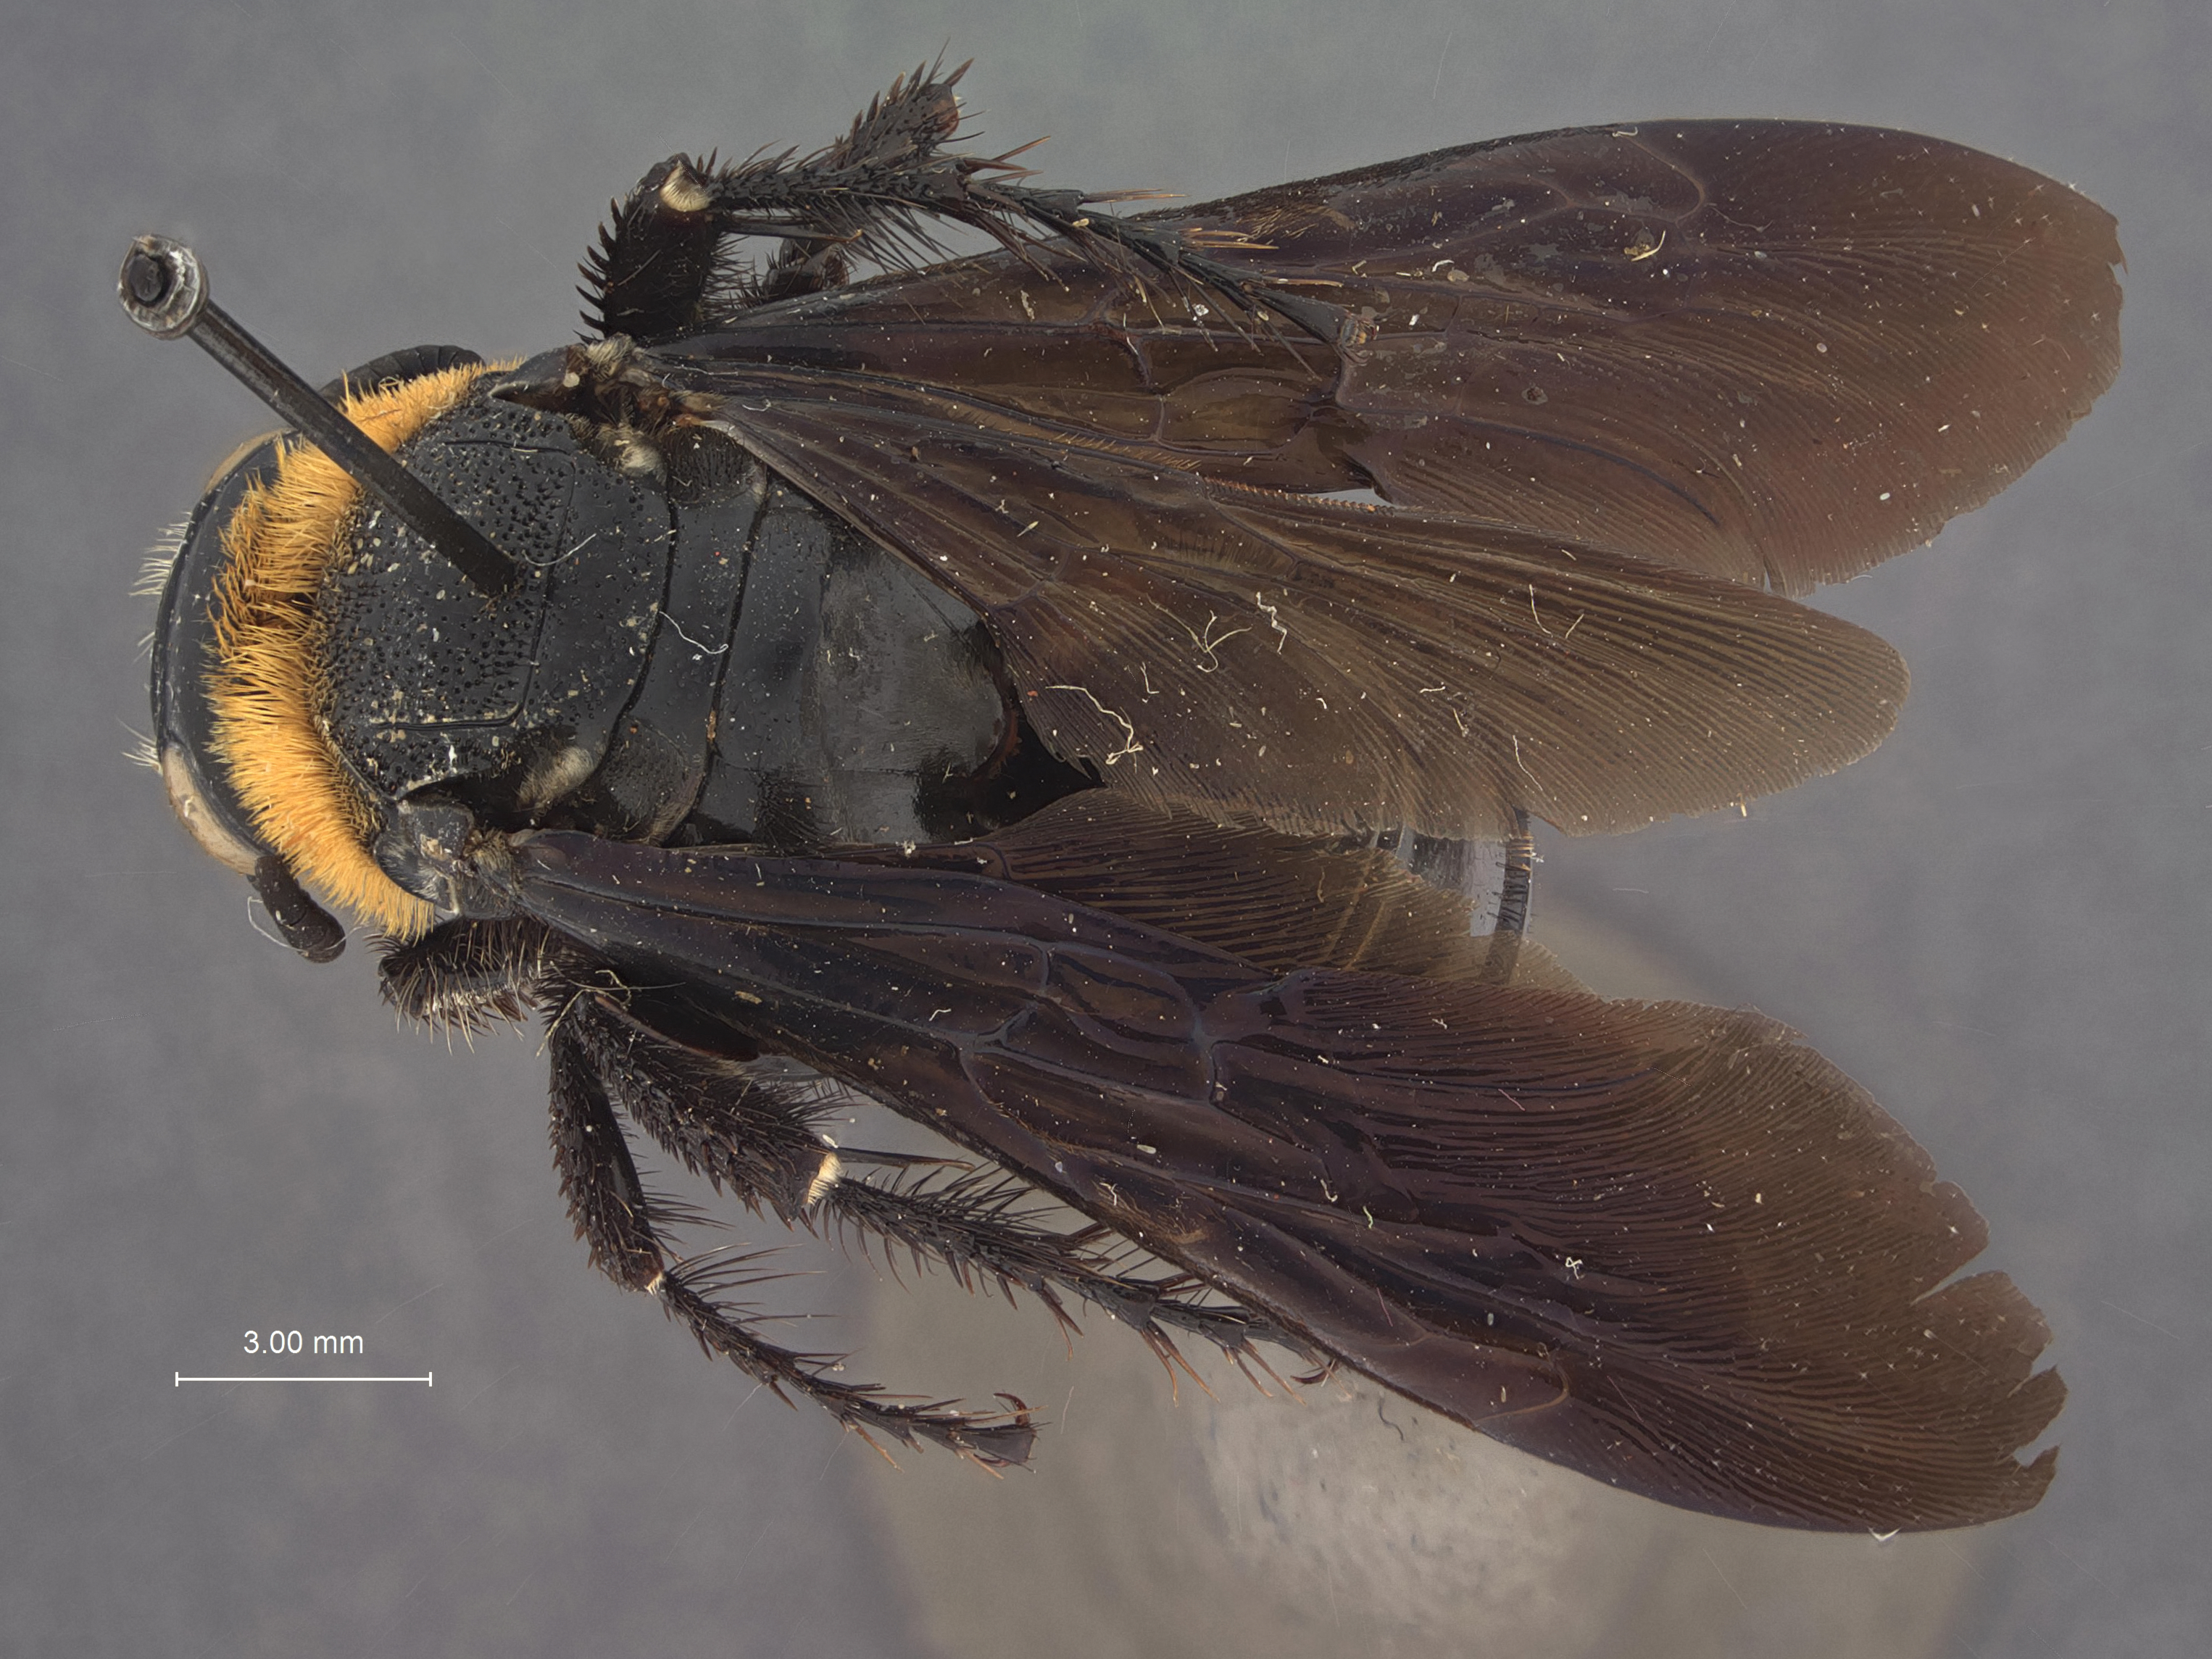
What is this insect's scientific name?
Campsomeris aure
